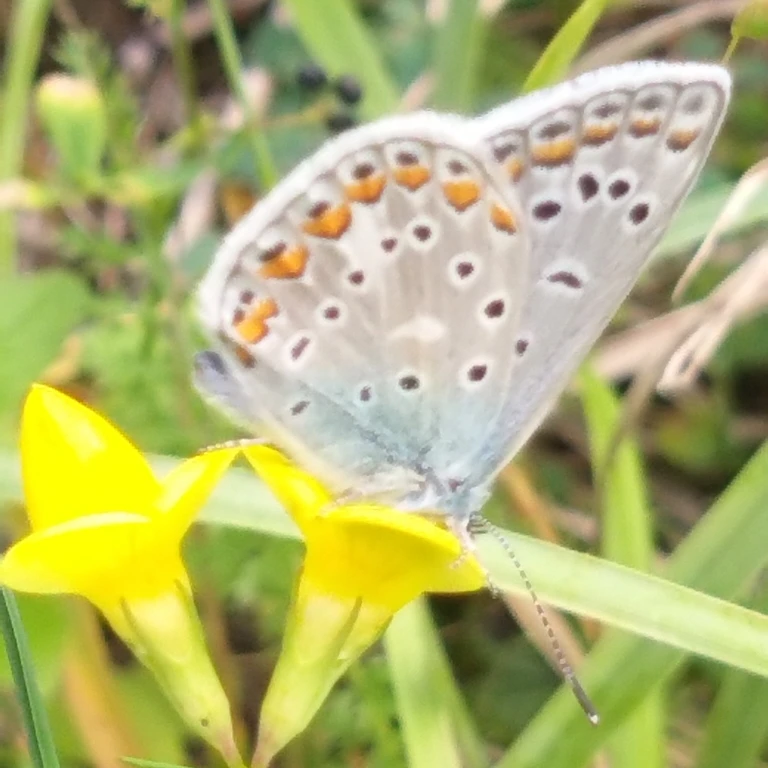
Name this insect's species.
Polyommatus icarus
